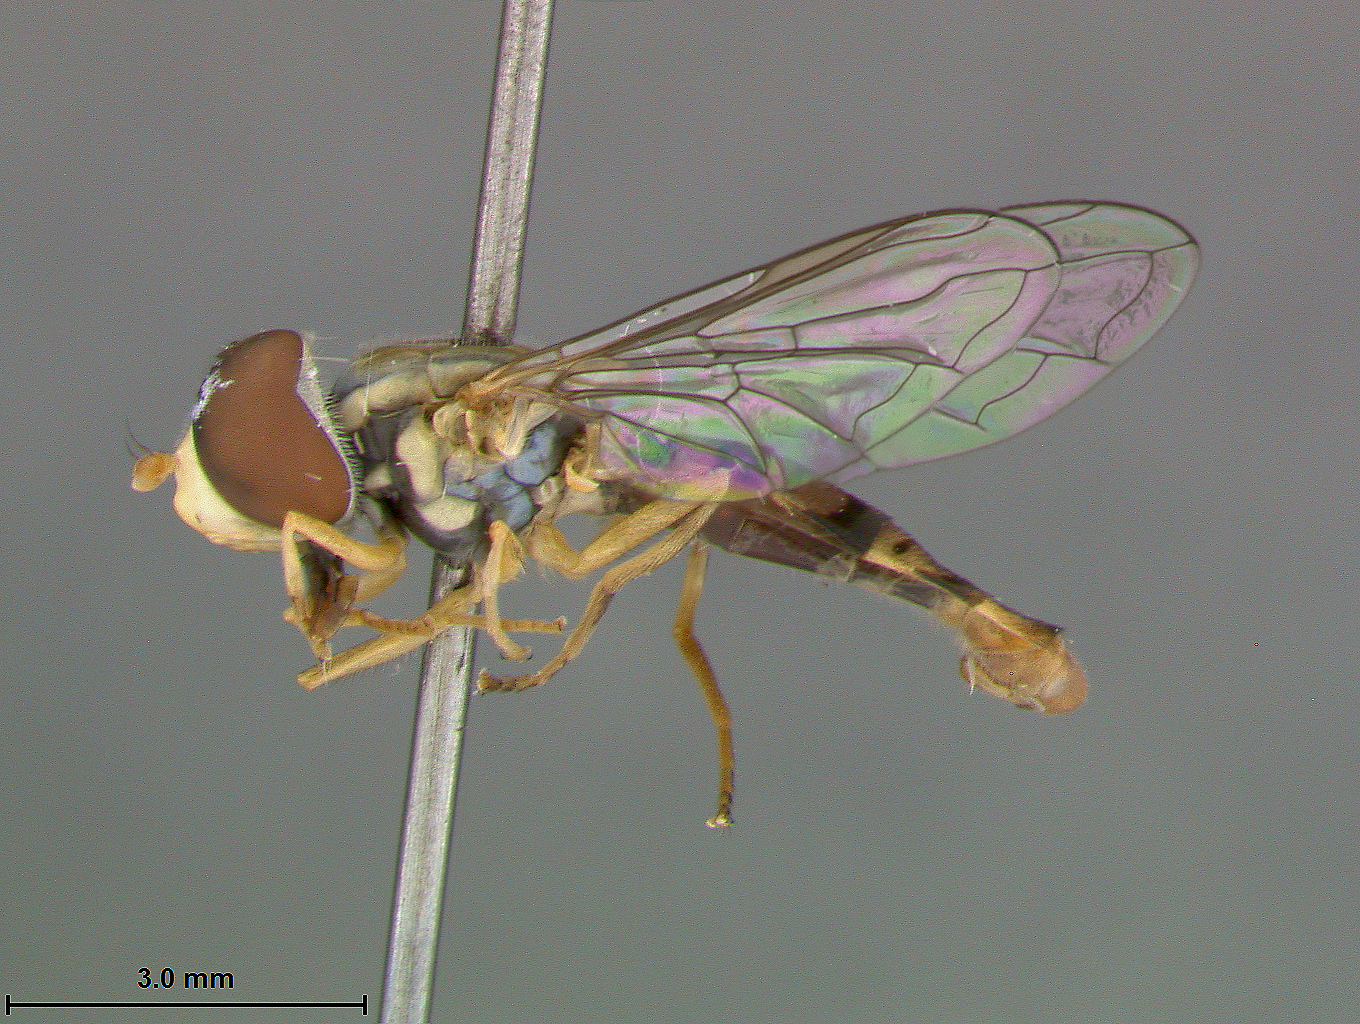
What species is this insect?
Scaeva polita
